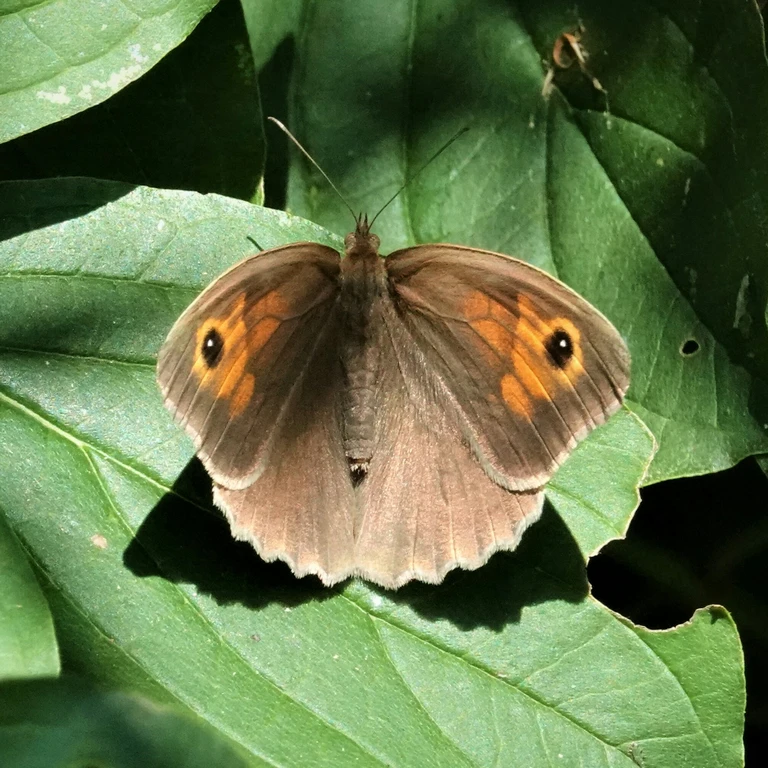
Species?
Maniola jurtina
